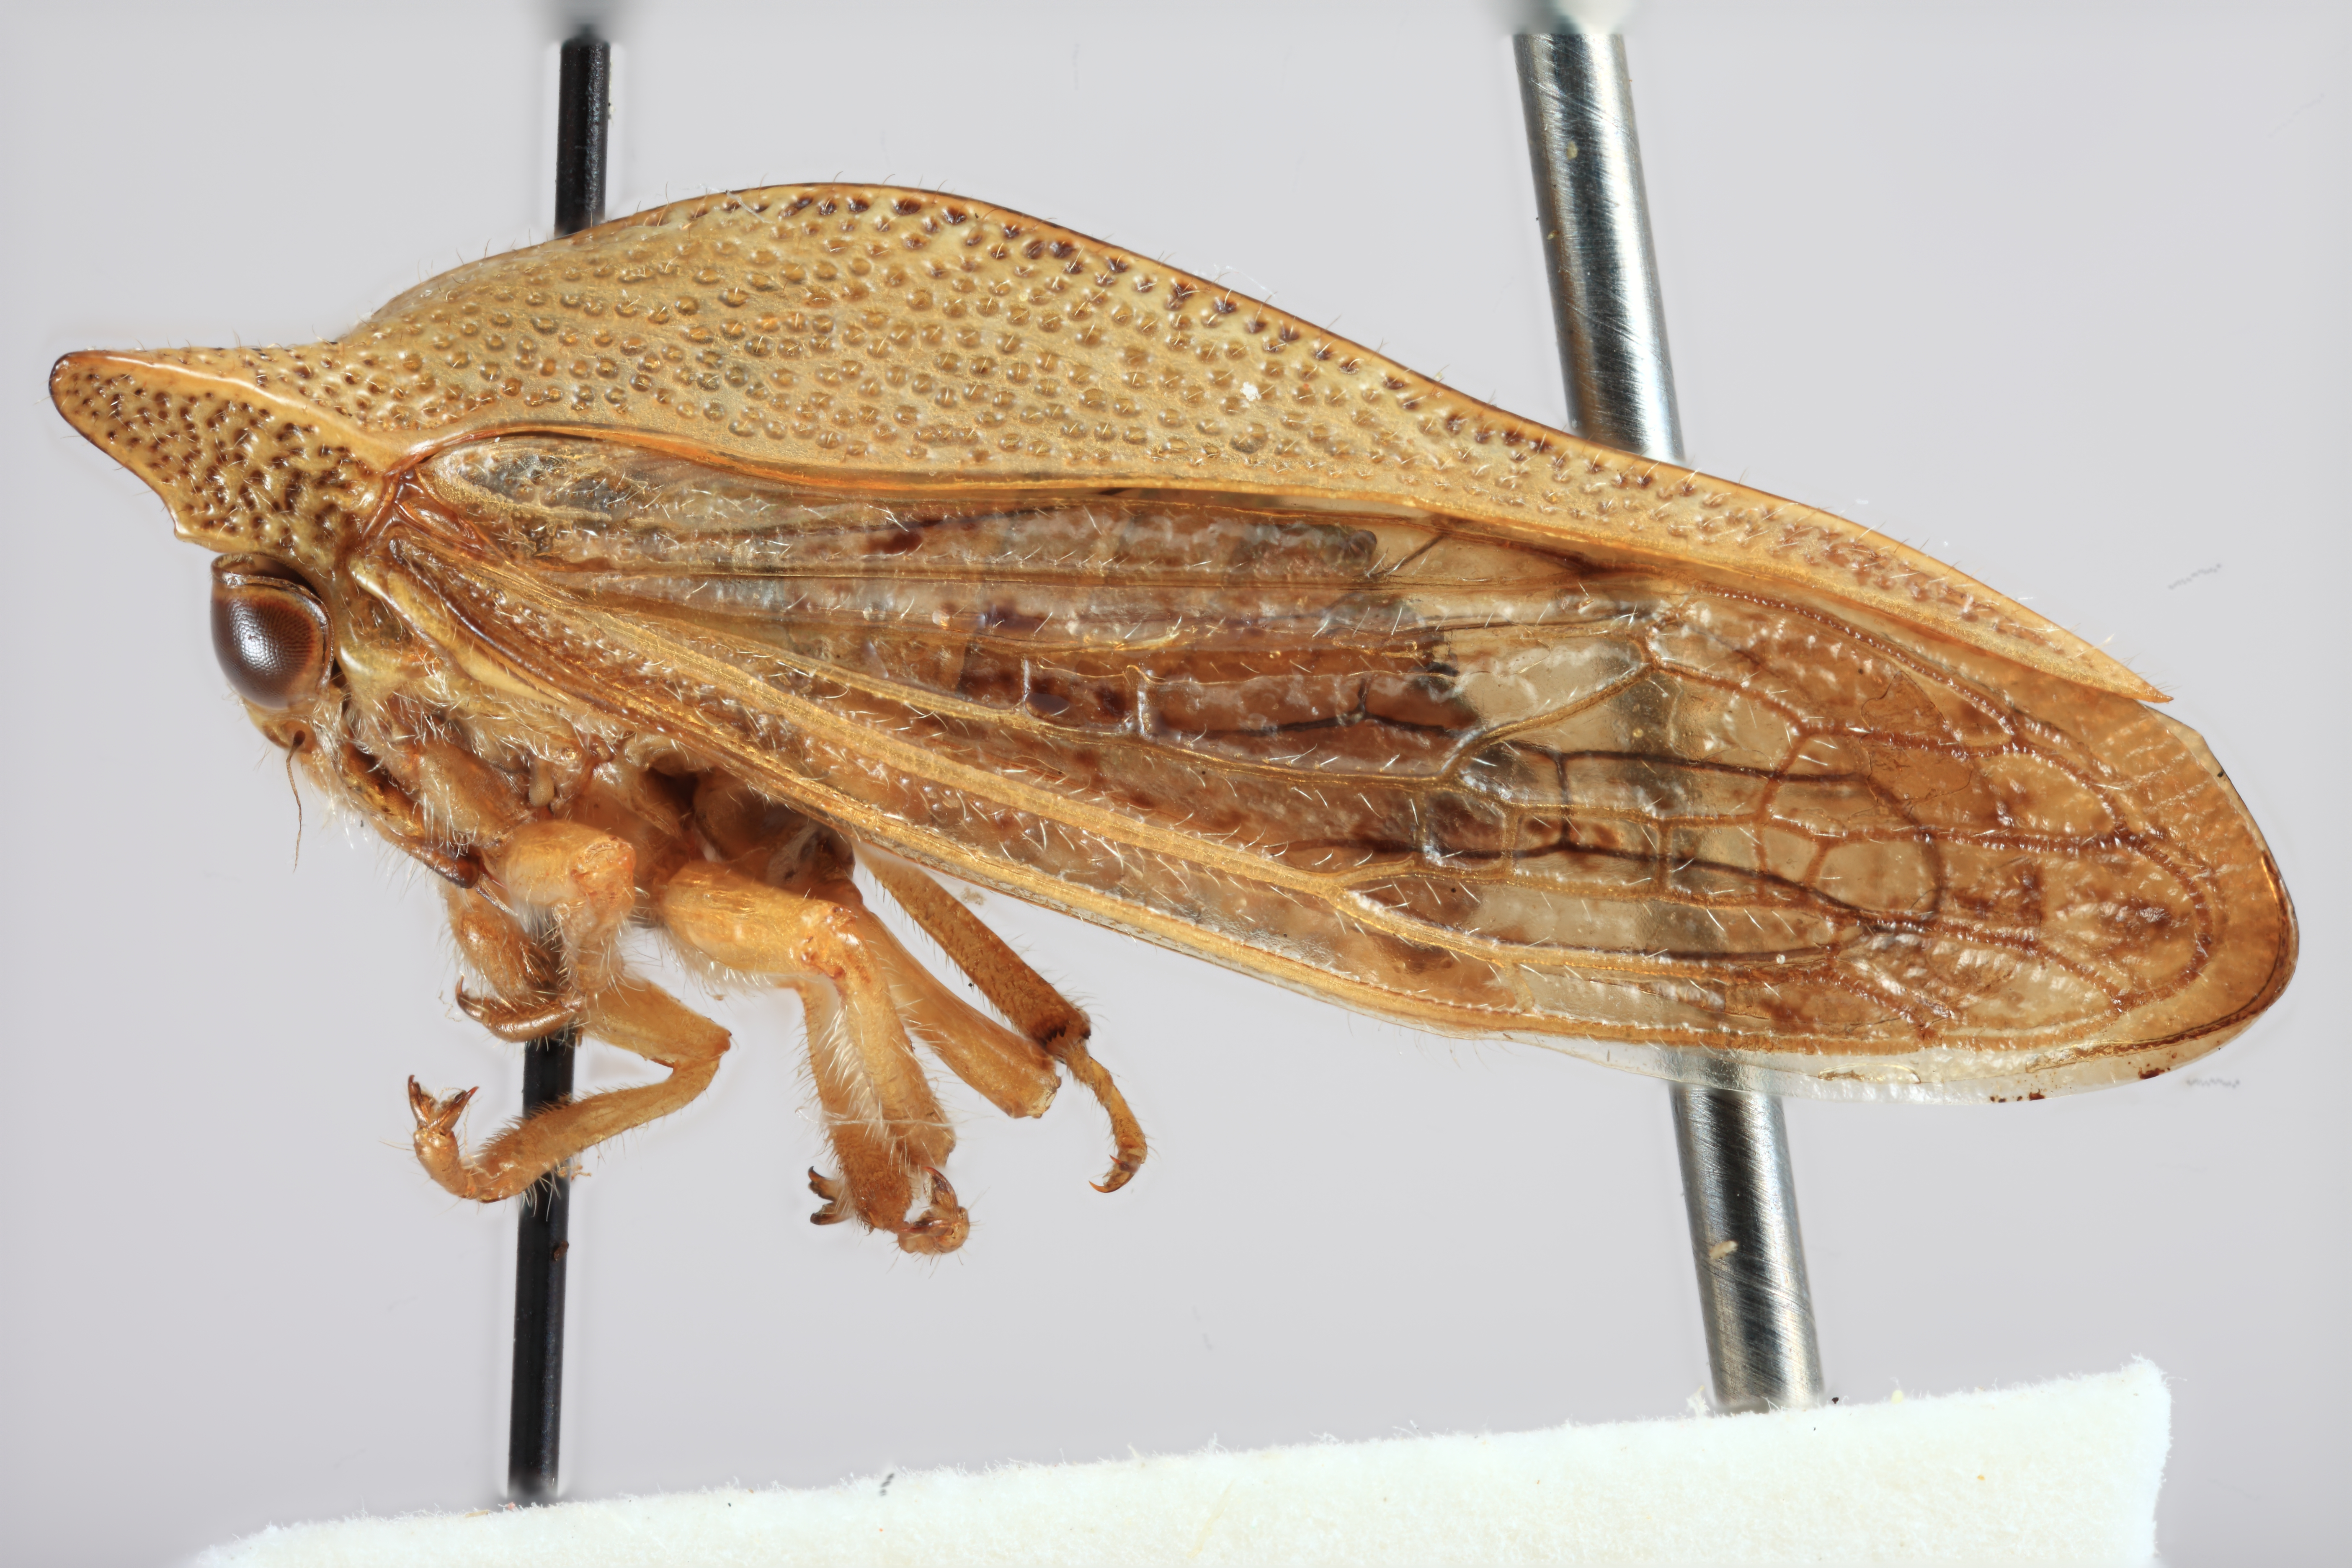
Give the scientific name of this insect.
Alchisme banosiensis
